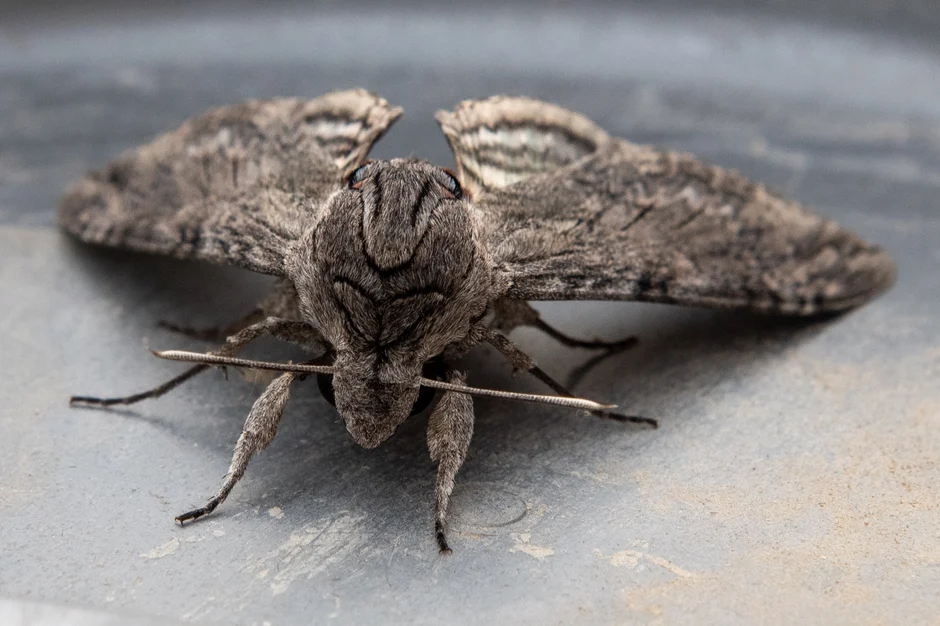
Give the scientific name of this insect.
Agrius convolvuli
